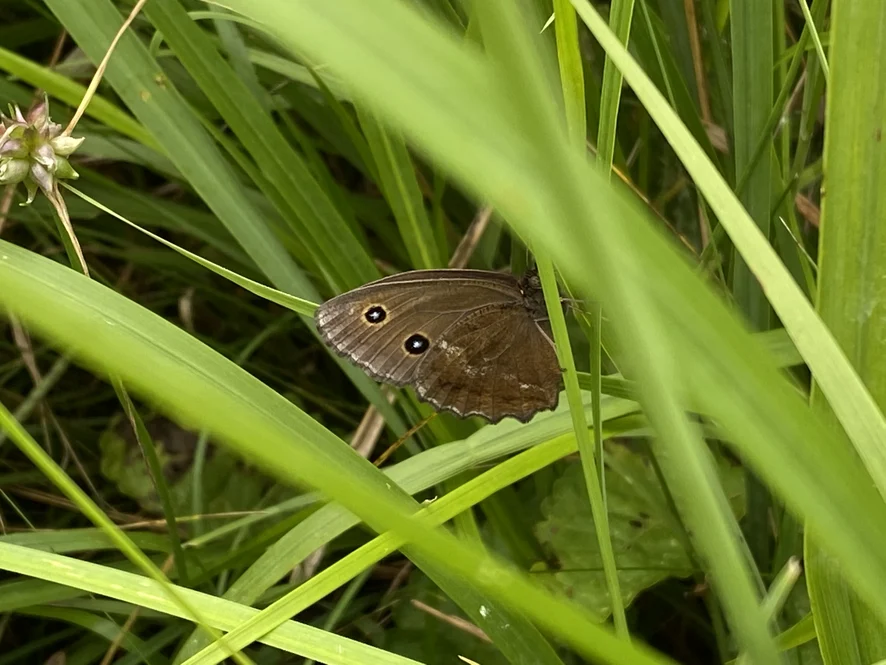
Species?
Minois dryas
